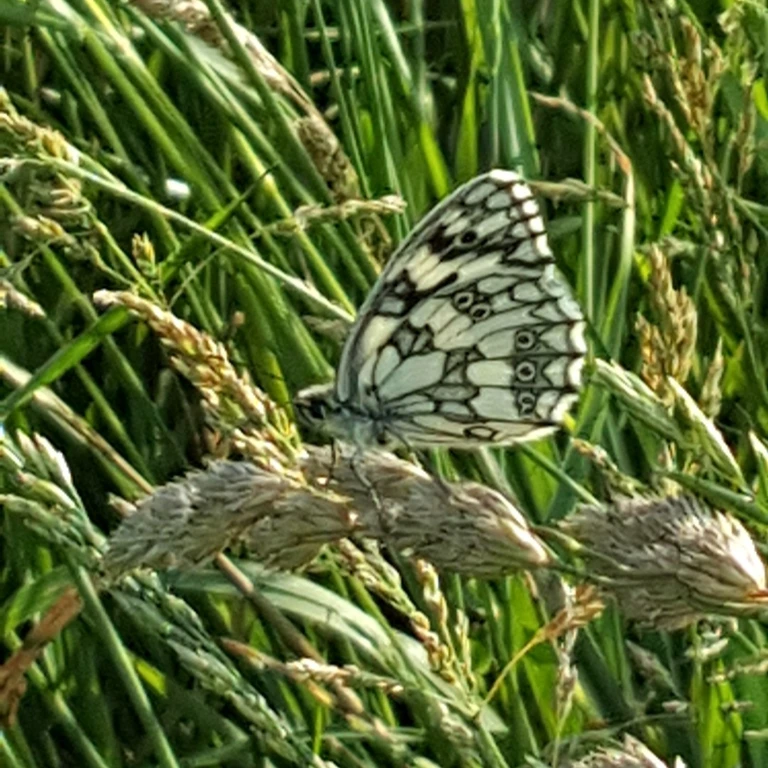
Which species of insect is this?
Melanargia galathea
